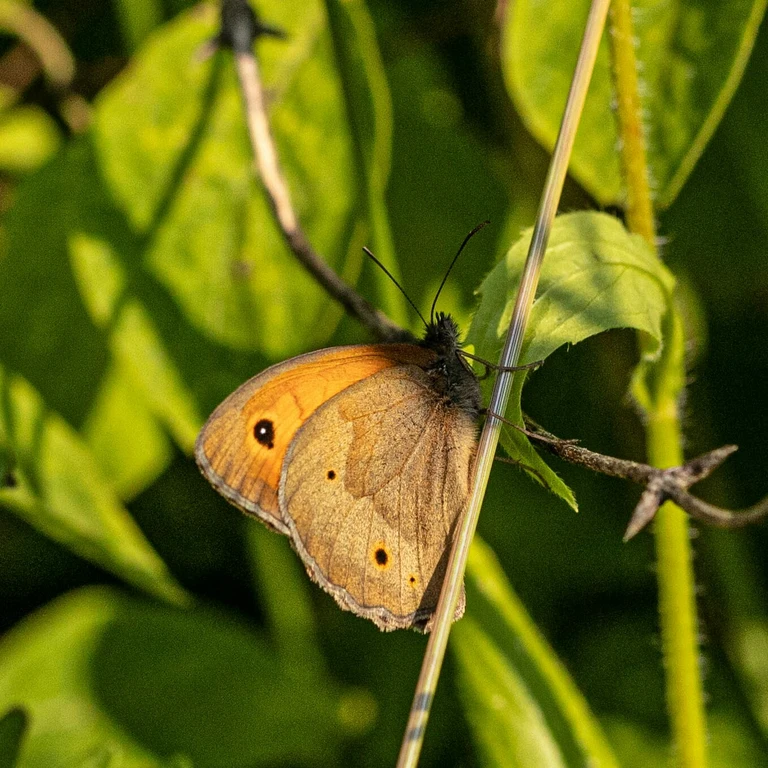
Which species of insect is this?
Maniola jurtina
